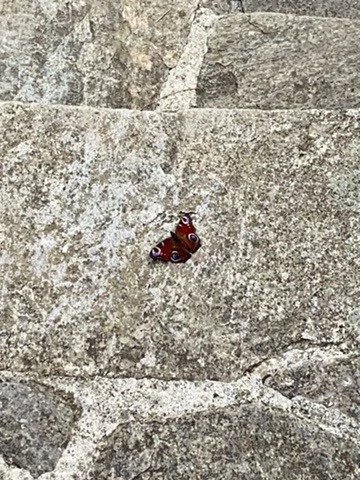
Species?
Aglais io
